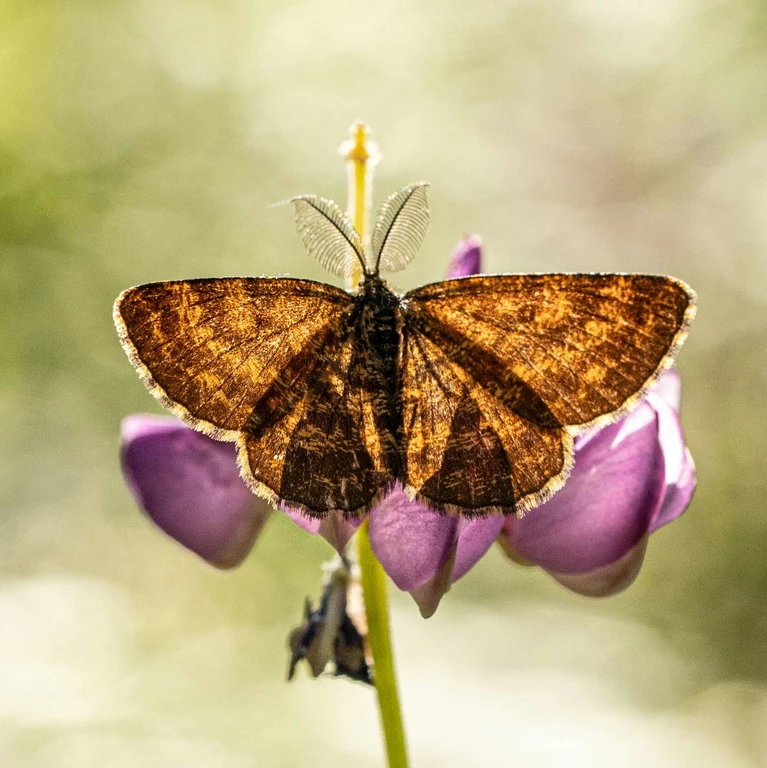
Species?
Ematurga atomaria
